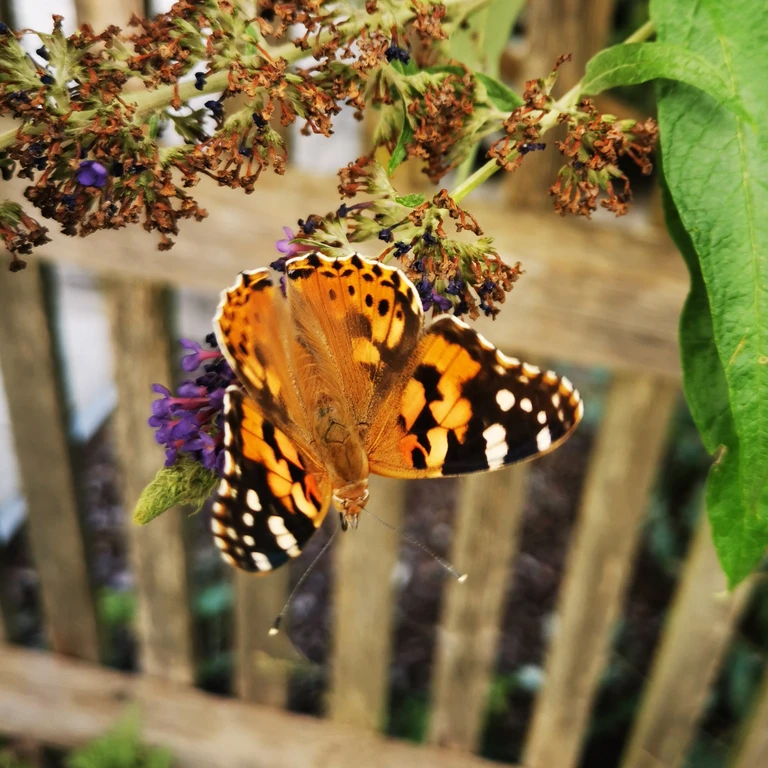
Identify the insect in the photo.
Vanessa cardui
